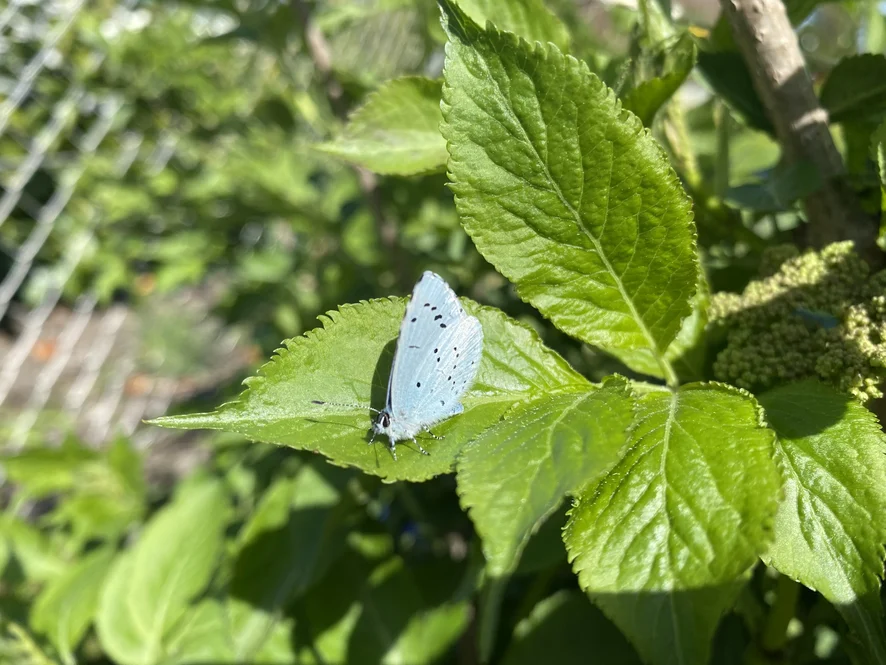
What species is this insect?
Celastrina argiolus
